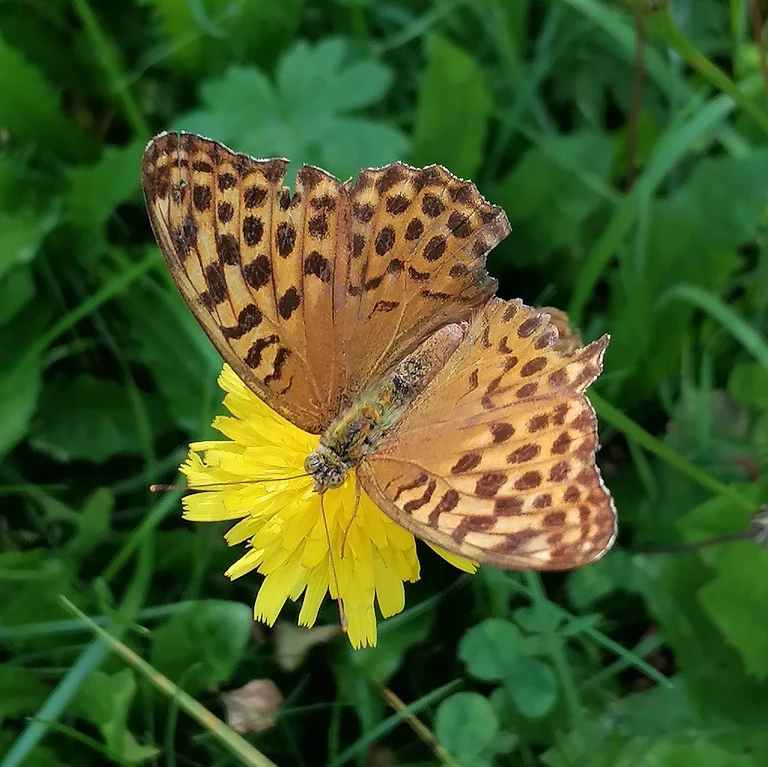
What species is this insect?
Argynnis paphia
